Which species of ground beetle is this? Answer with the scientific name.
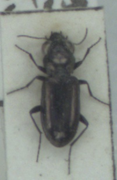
Notiophilus aquaticus
